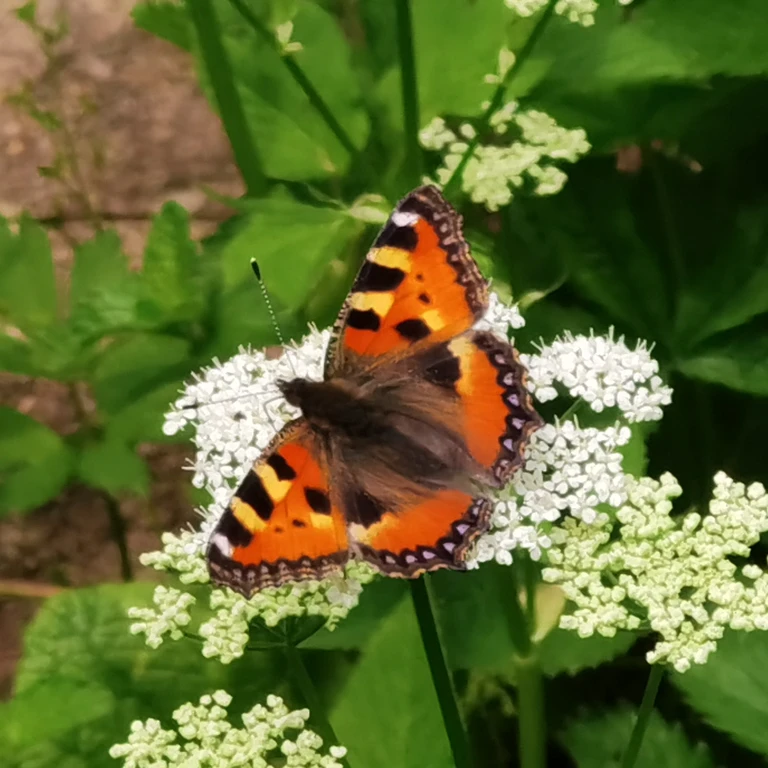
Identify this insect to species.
Aglais urticae
